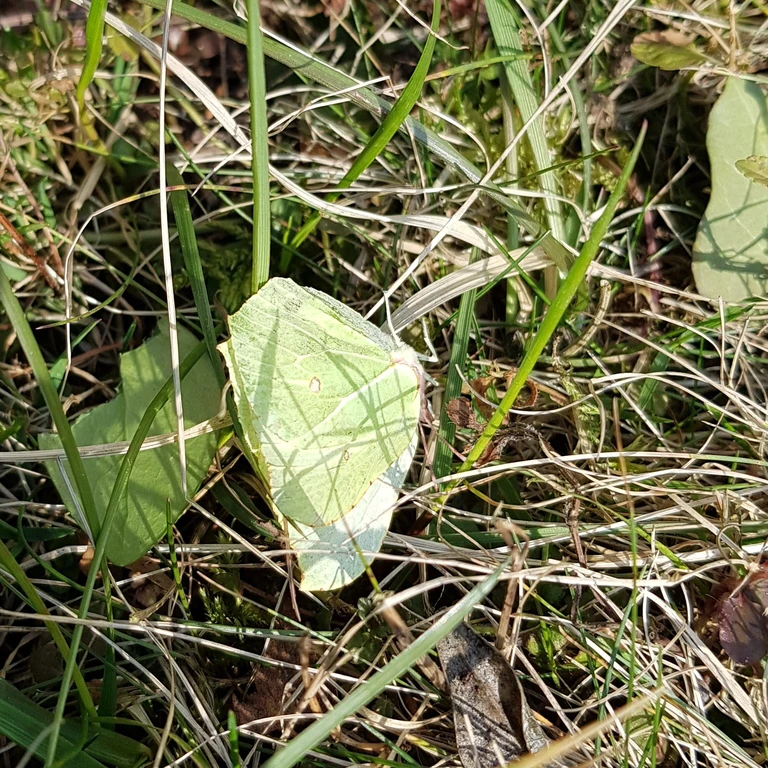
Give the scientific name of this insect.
Gonepteryx rhamni
